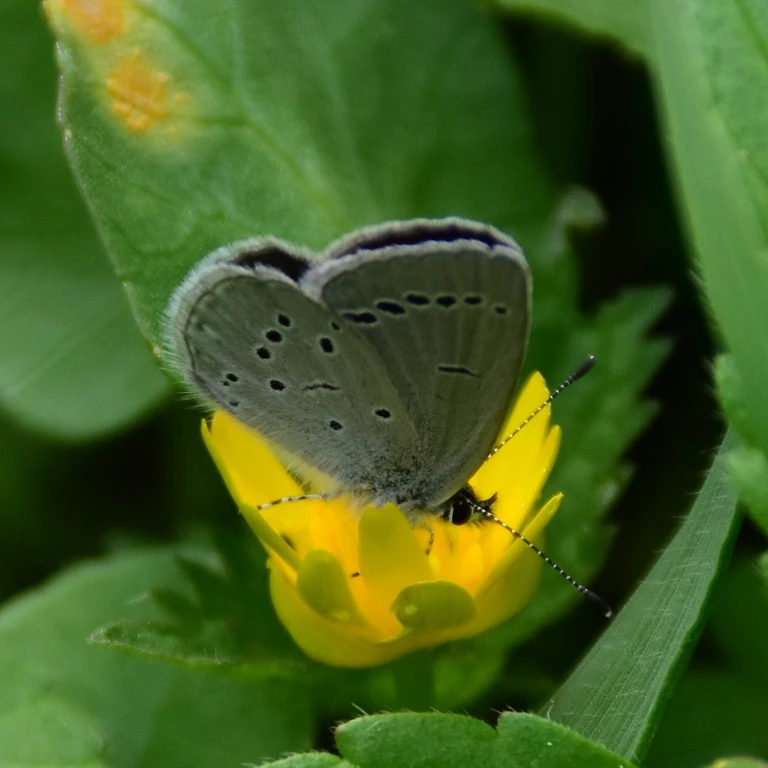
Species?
Cupido minimus
